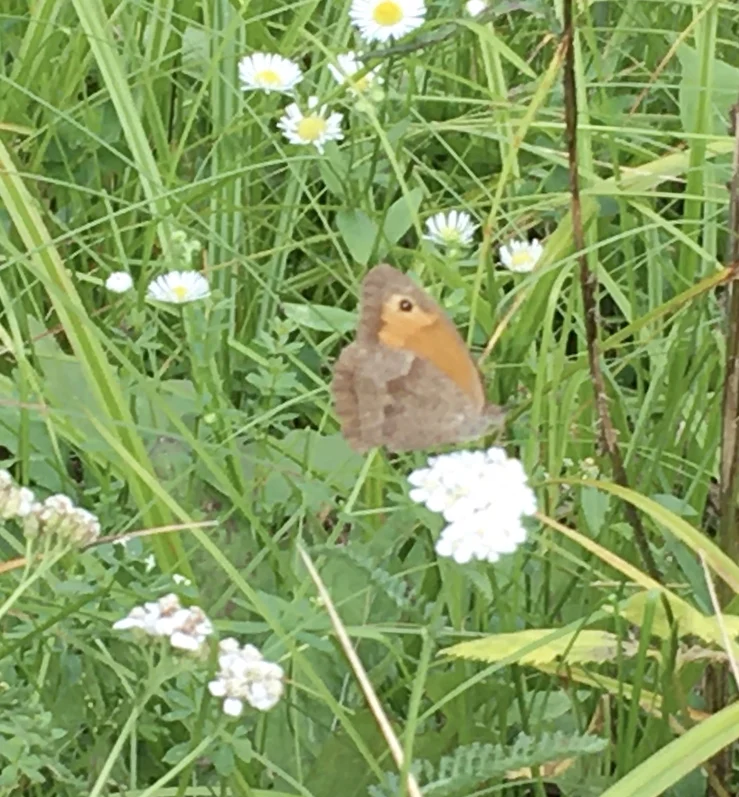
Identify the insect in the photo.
Maniola jurtina
